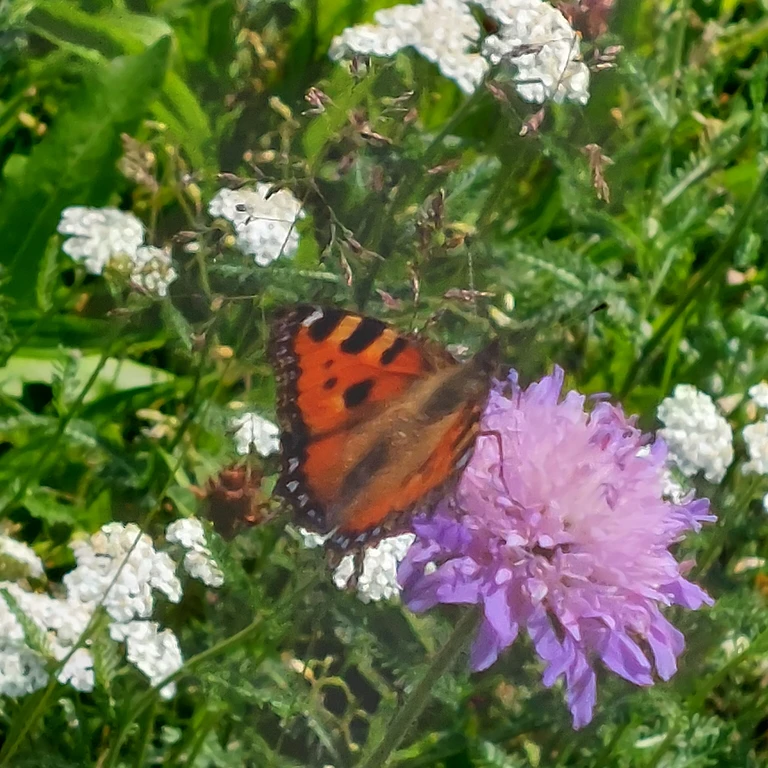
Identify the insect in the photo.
Aglais urticae
